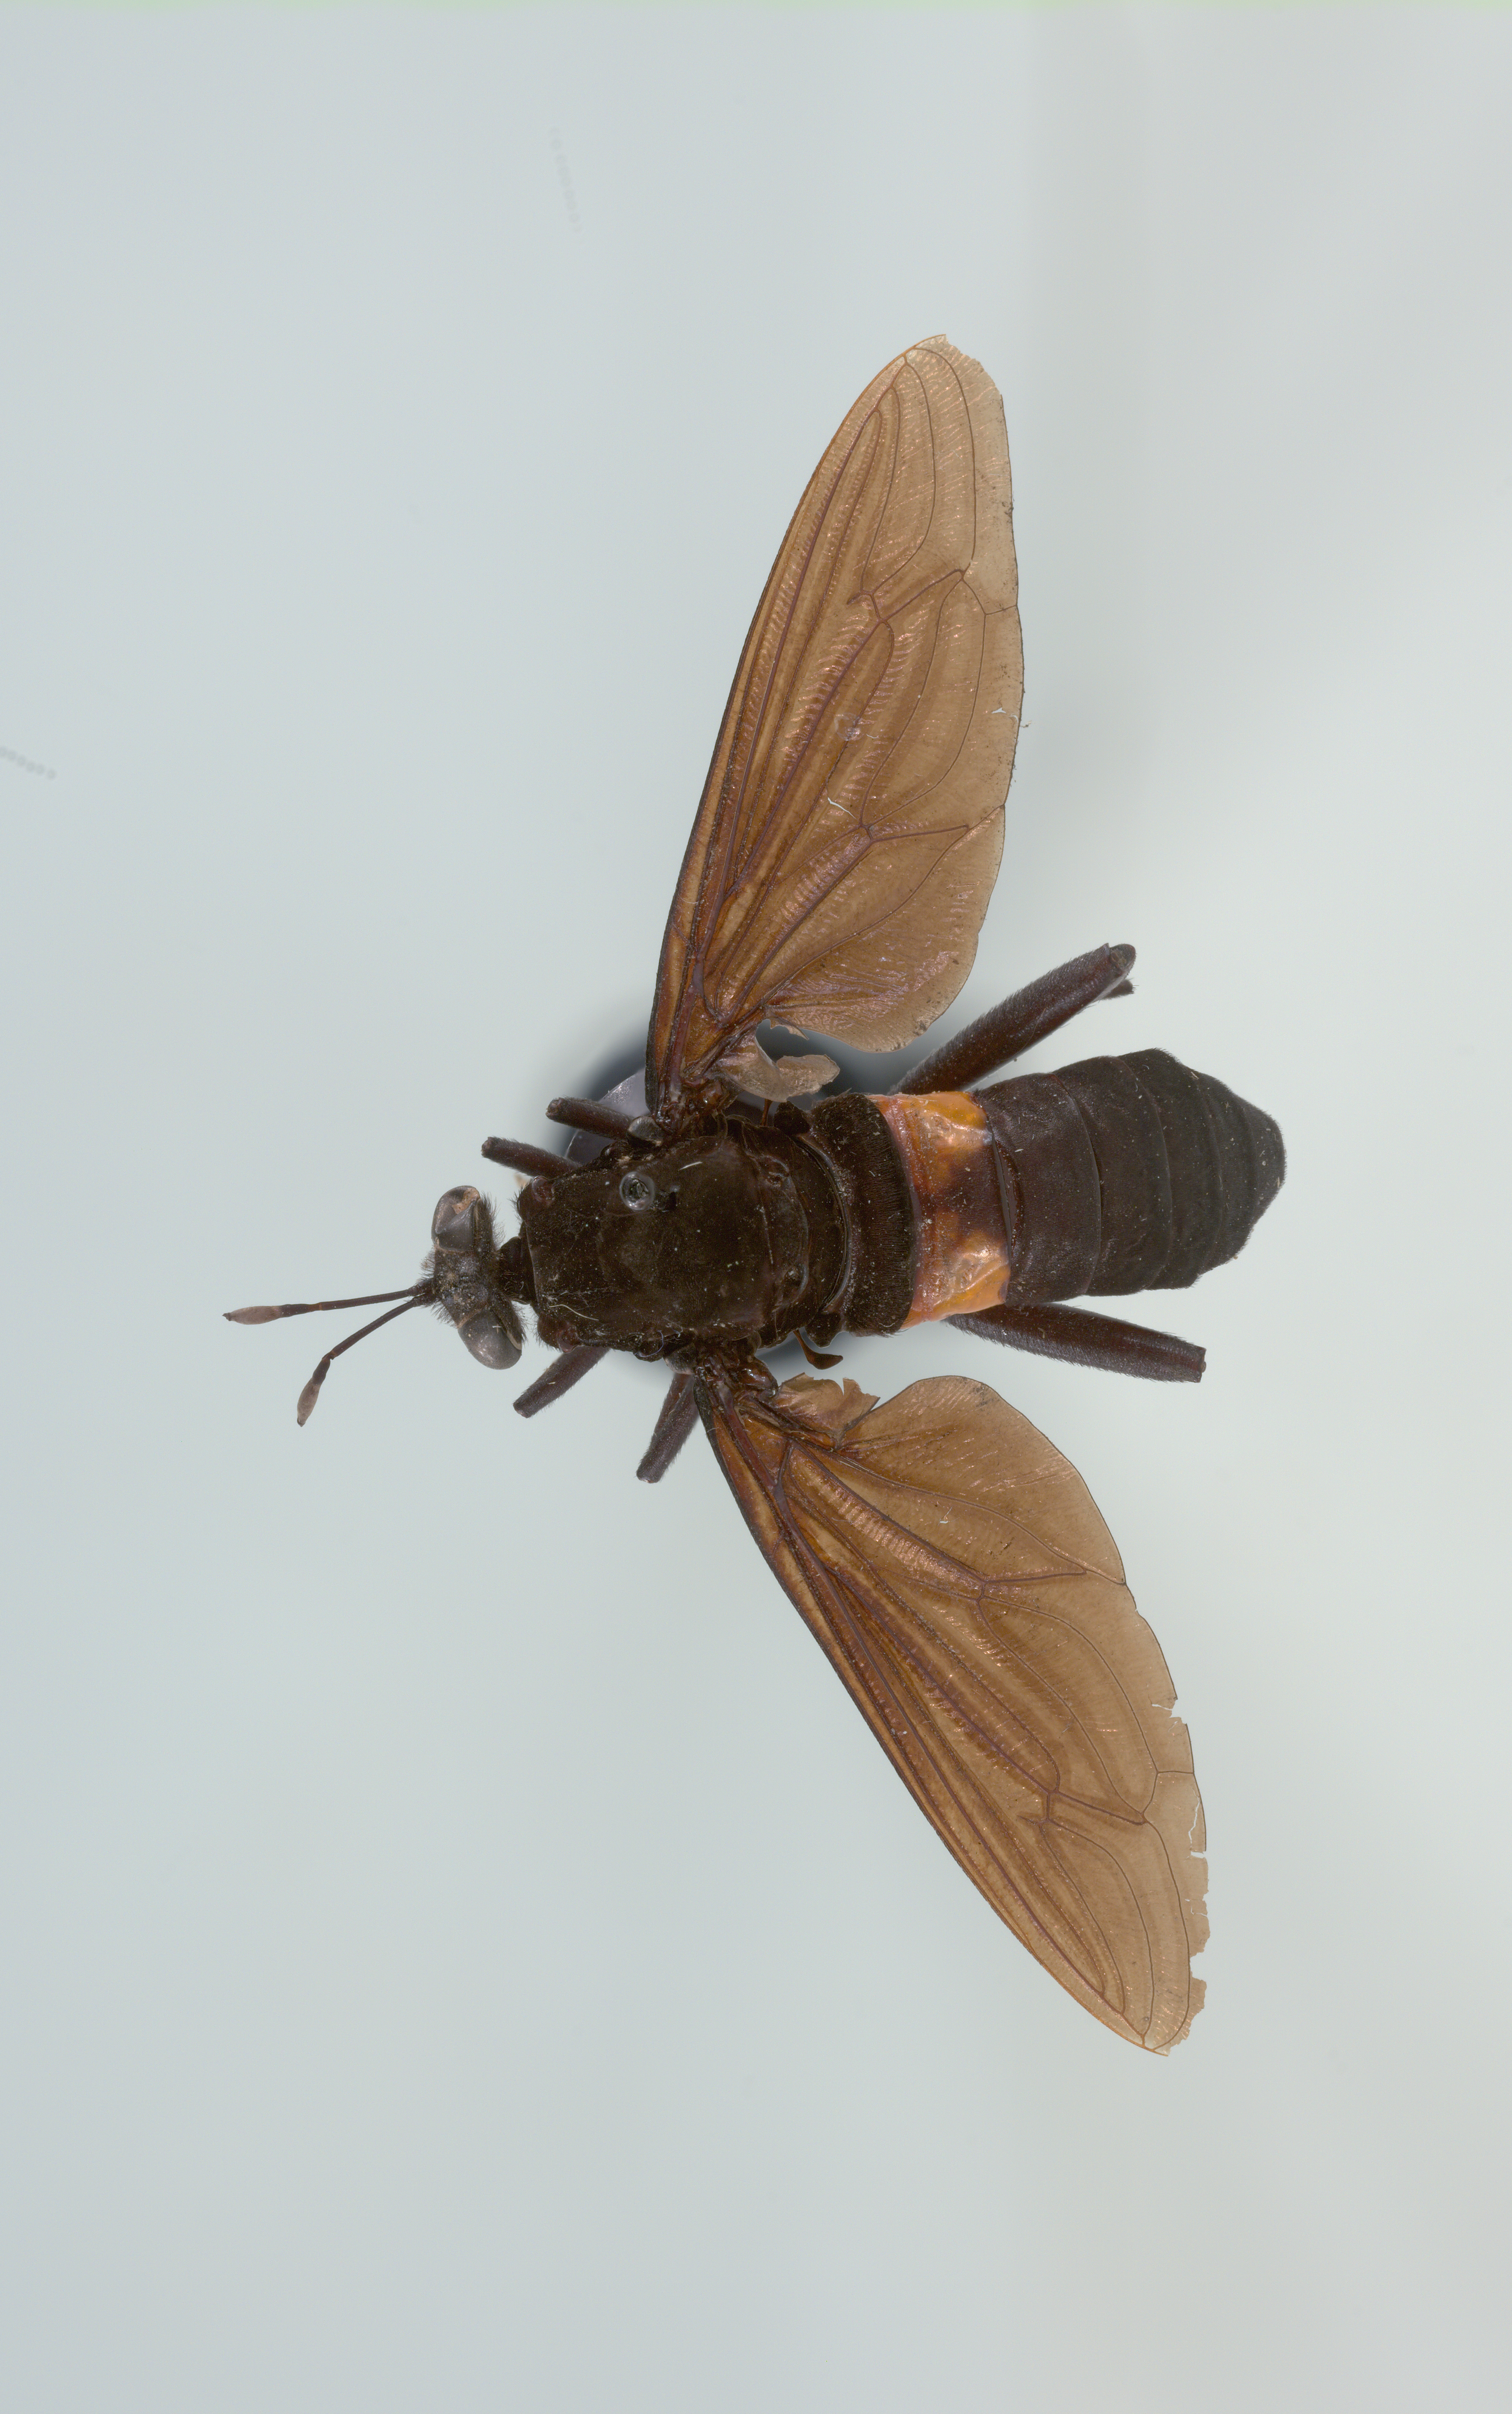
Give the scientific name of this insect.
Mydas clavatus
